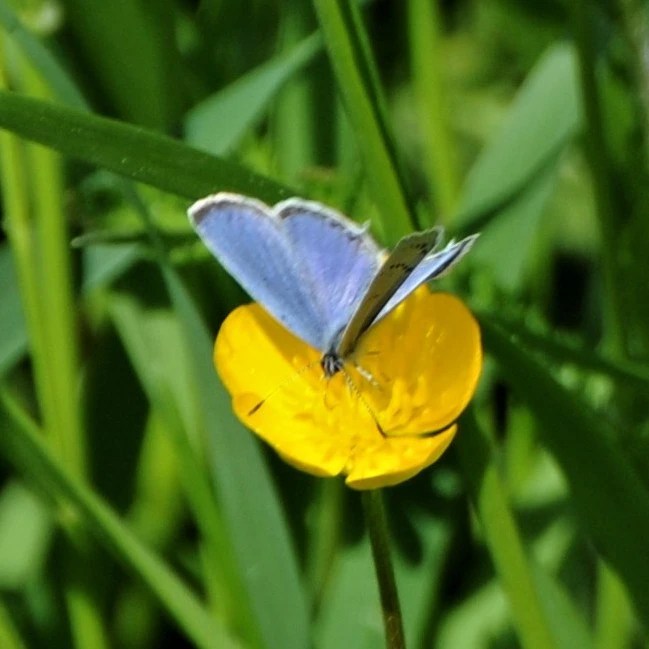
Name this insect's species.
Cupido argiades (also Elkalyce argiades)
